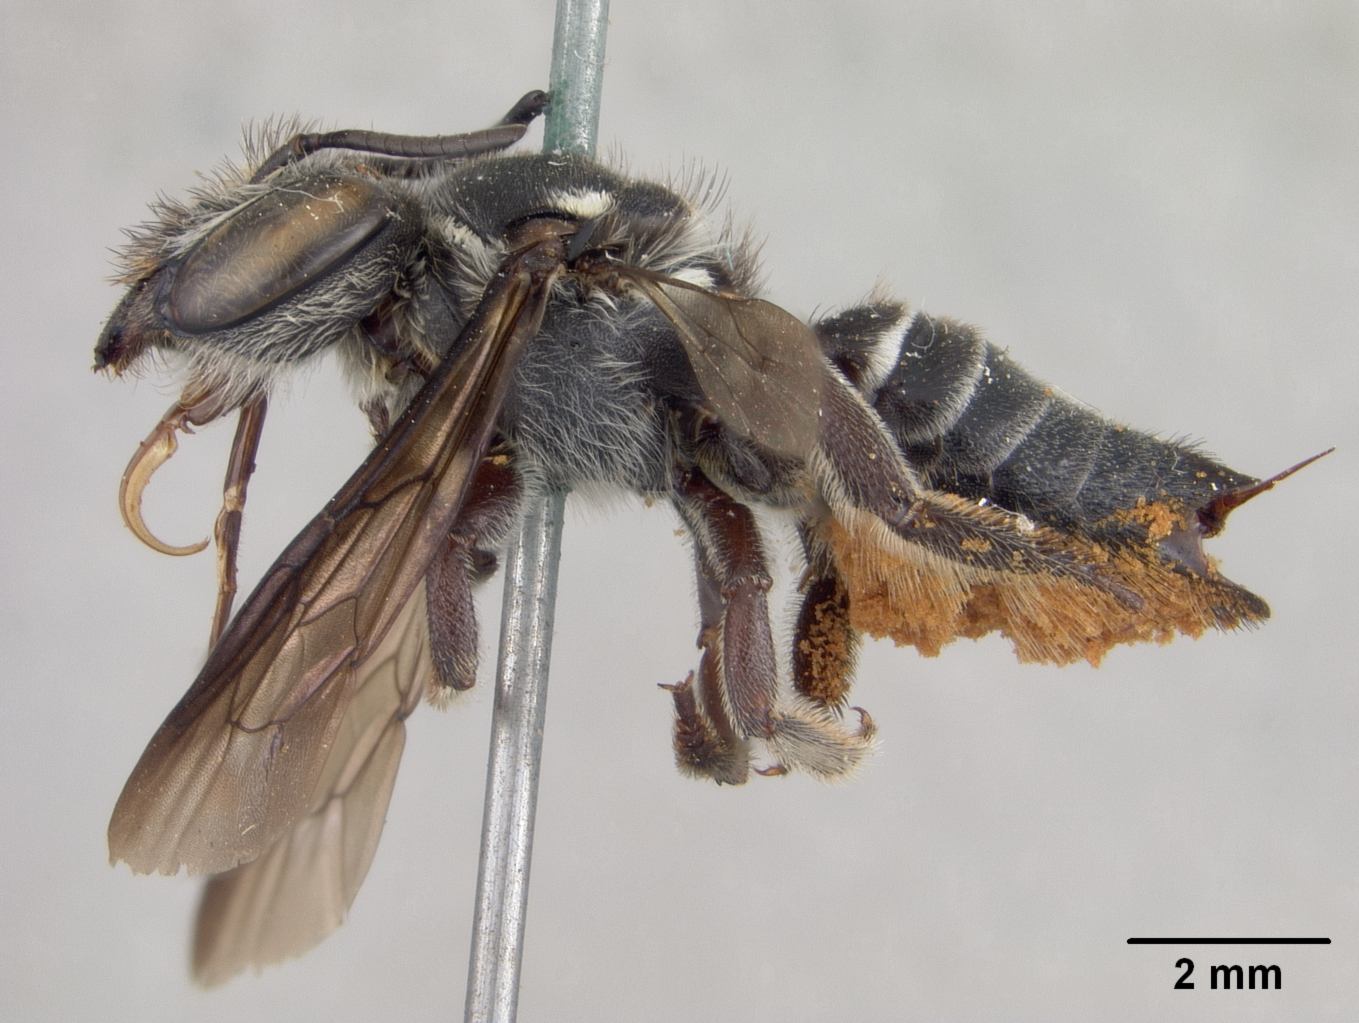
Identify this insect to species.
Megachile perpunctata
